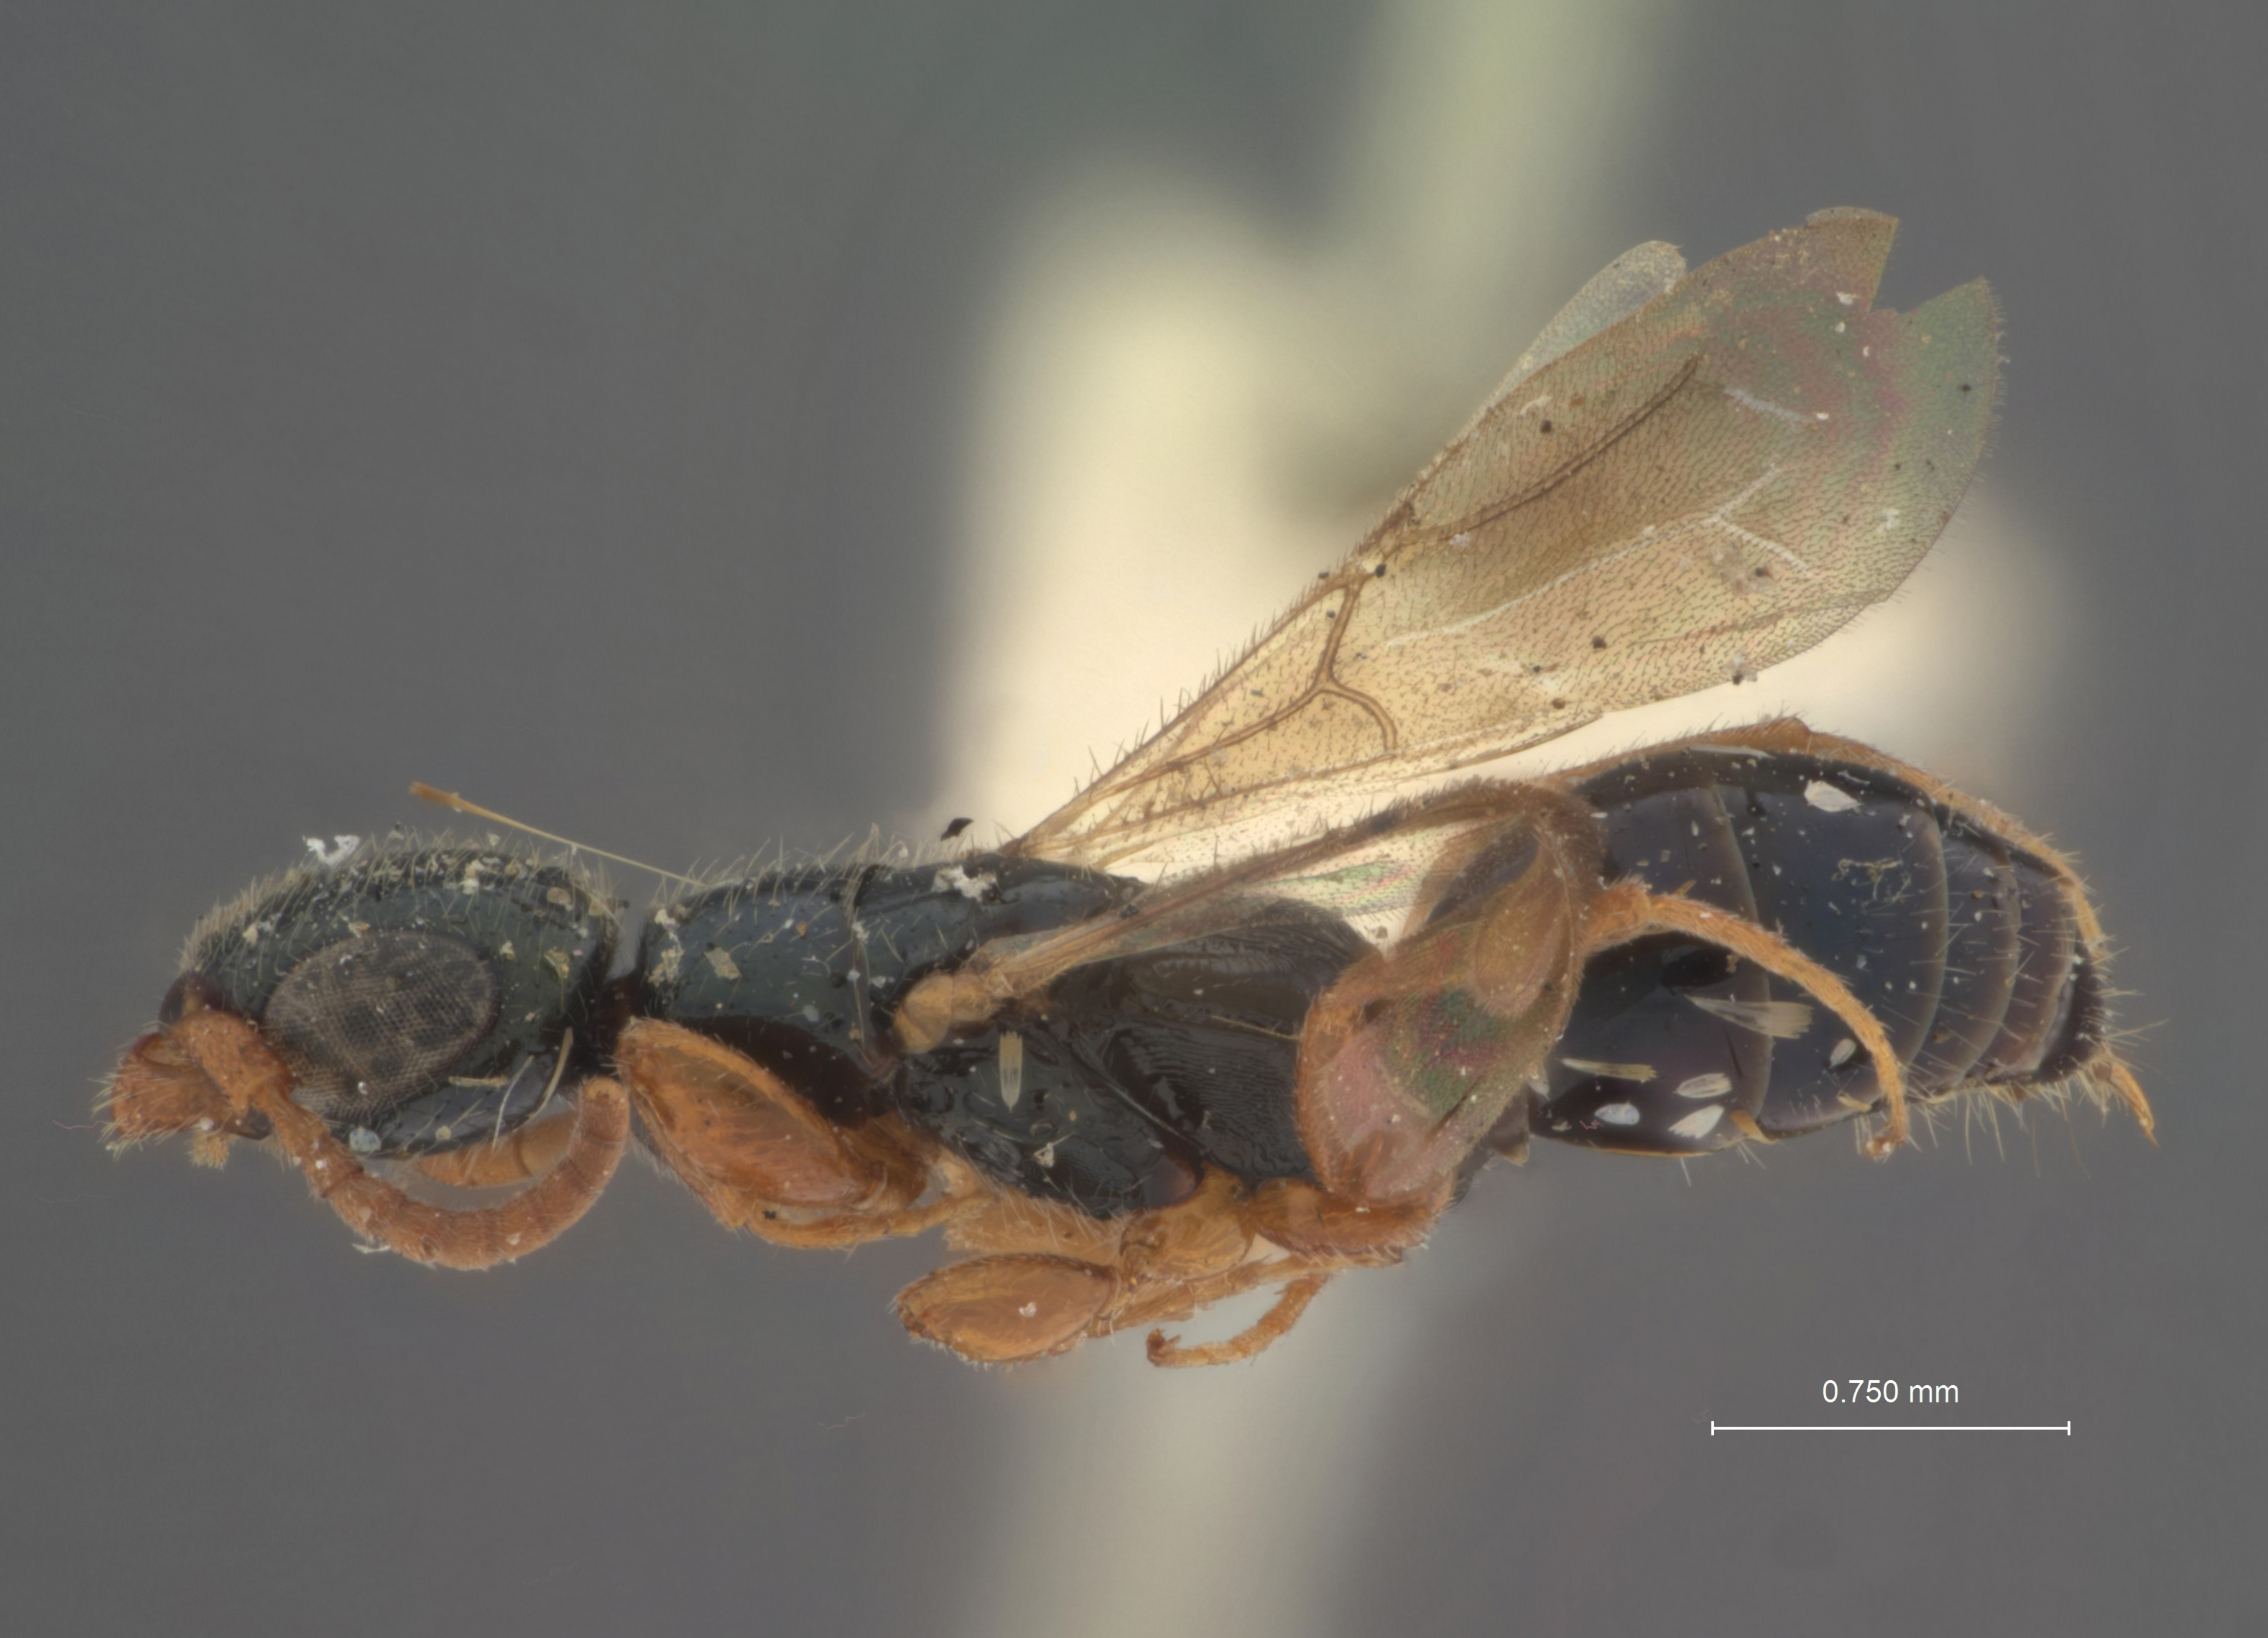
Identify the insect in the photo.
Epyris aeneiceps
